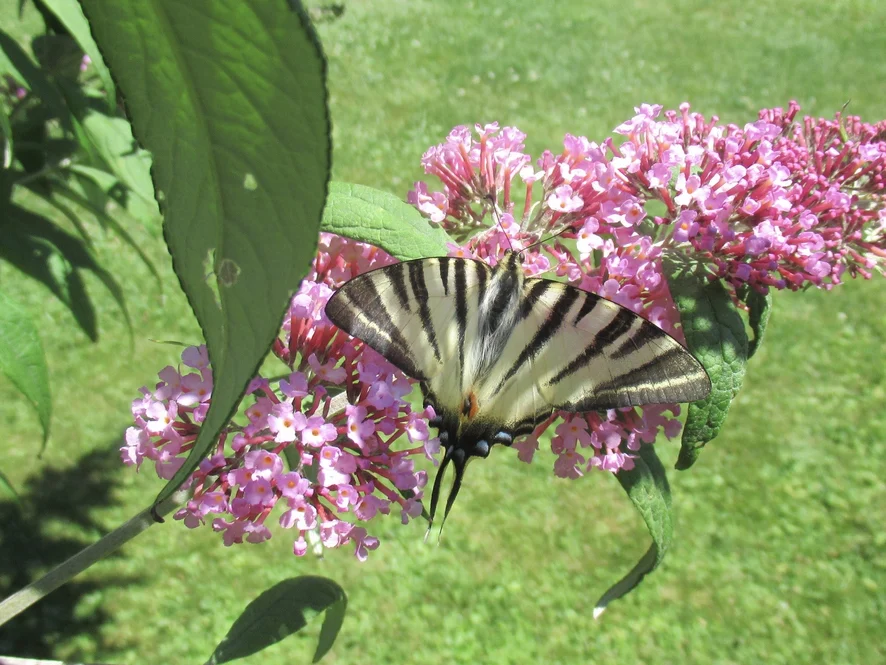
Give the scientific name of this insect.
Iphiclides podalirius
